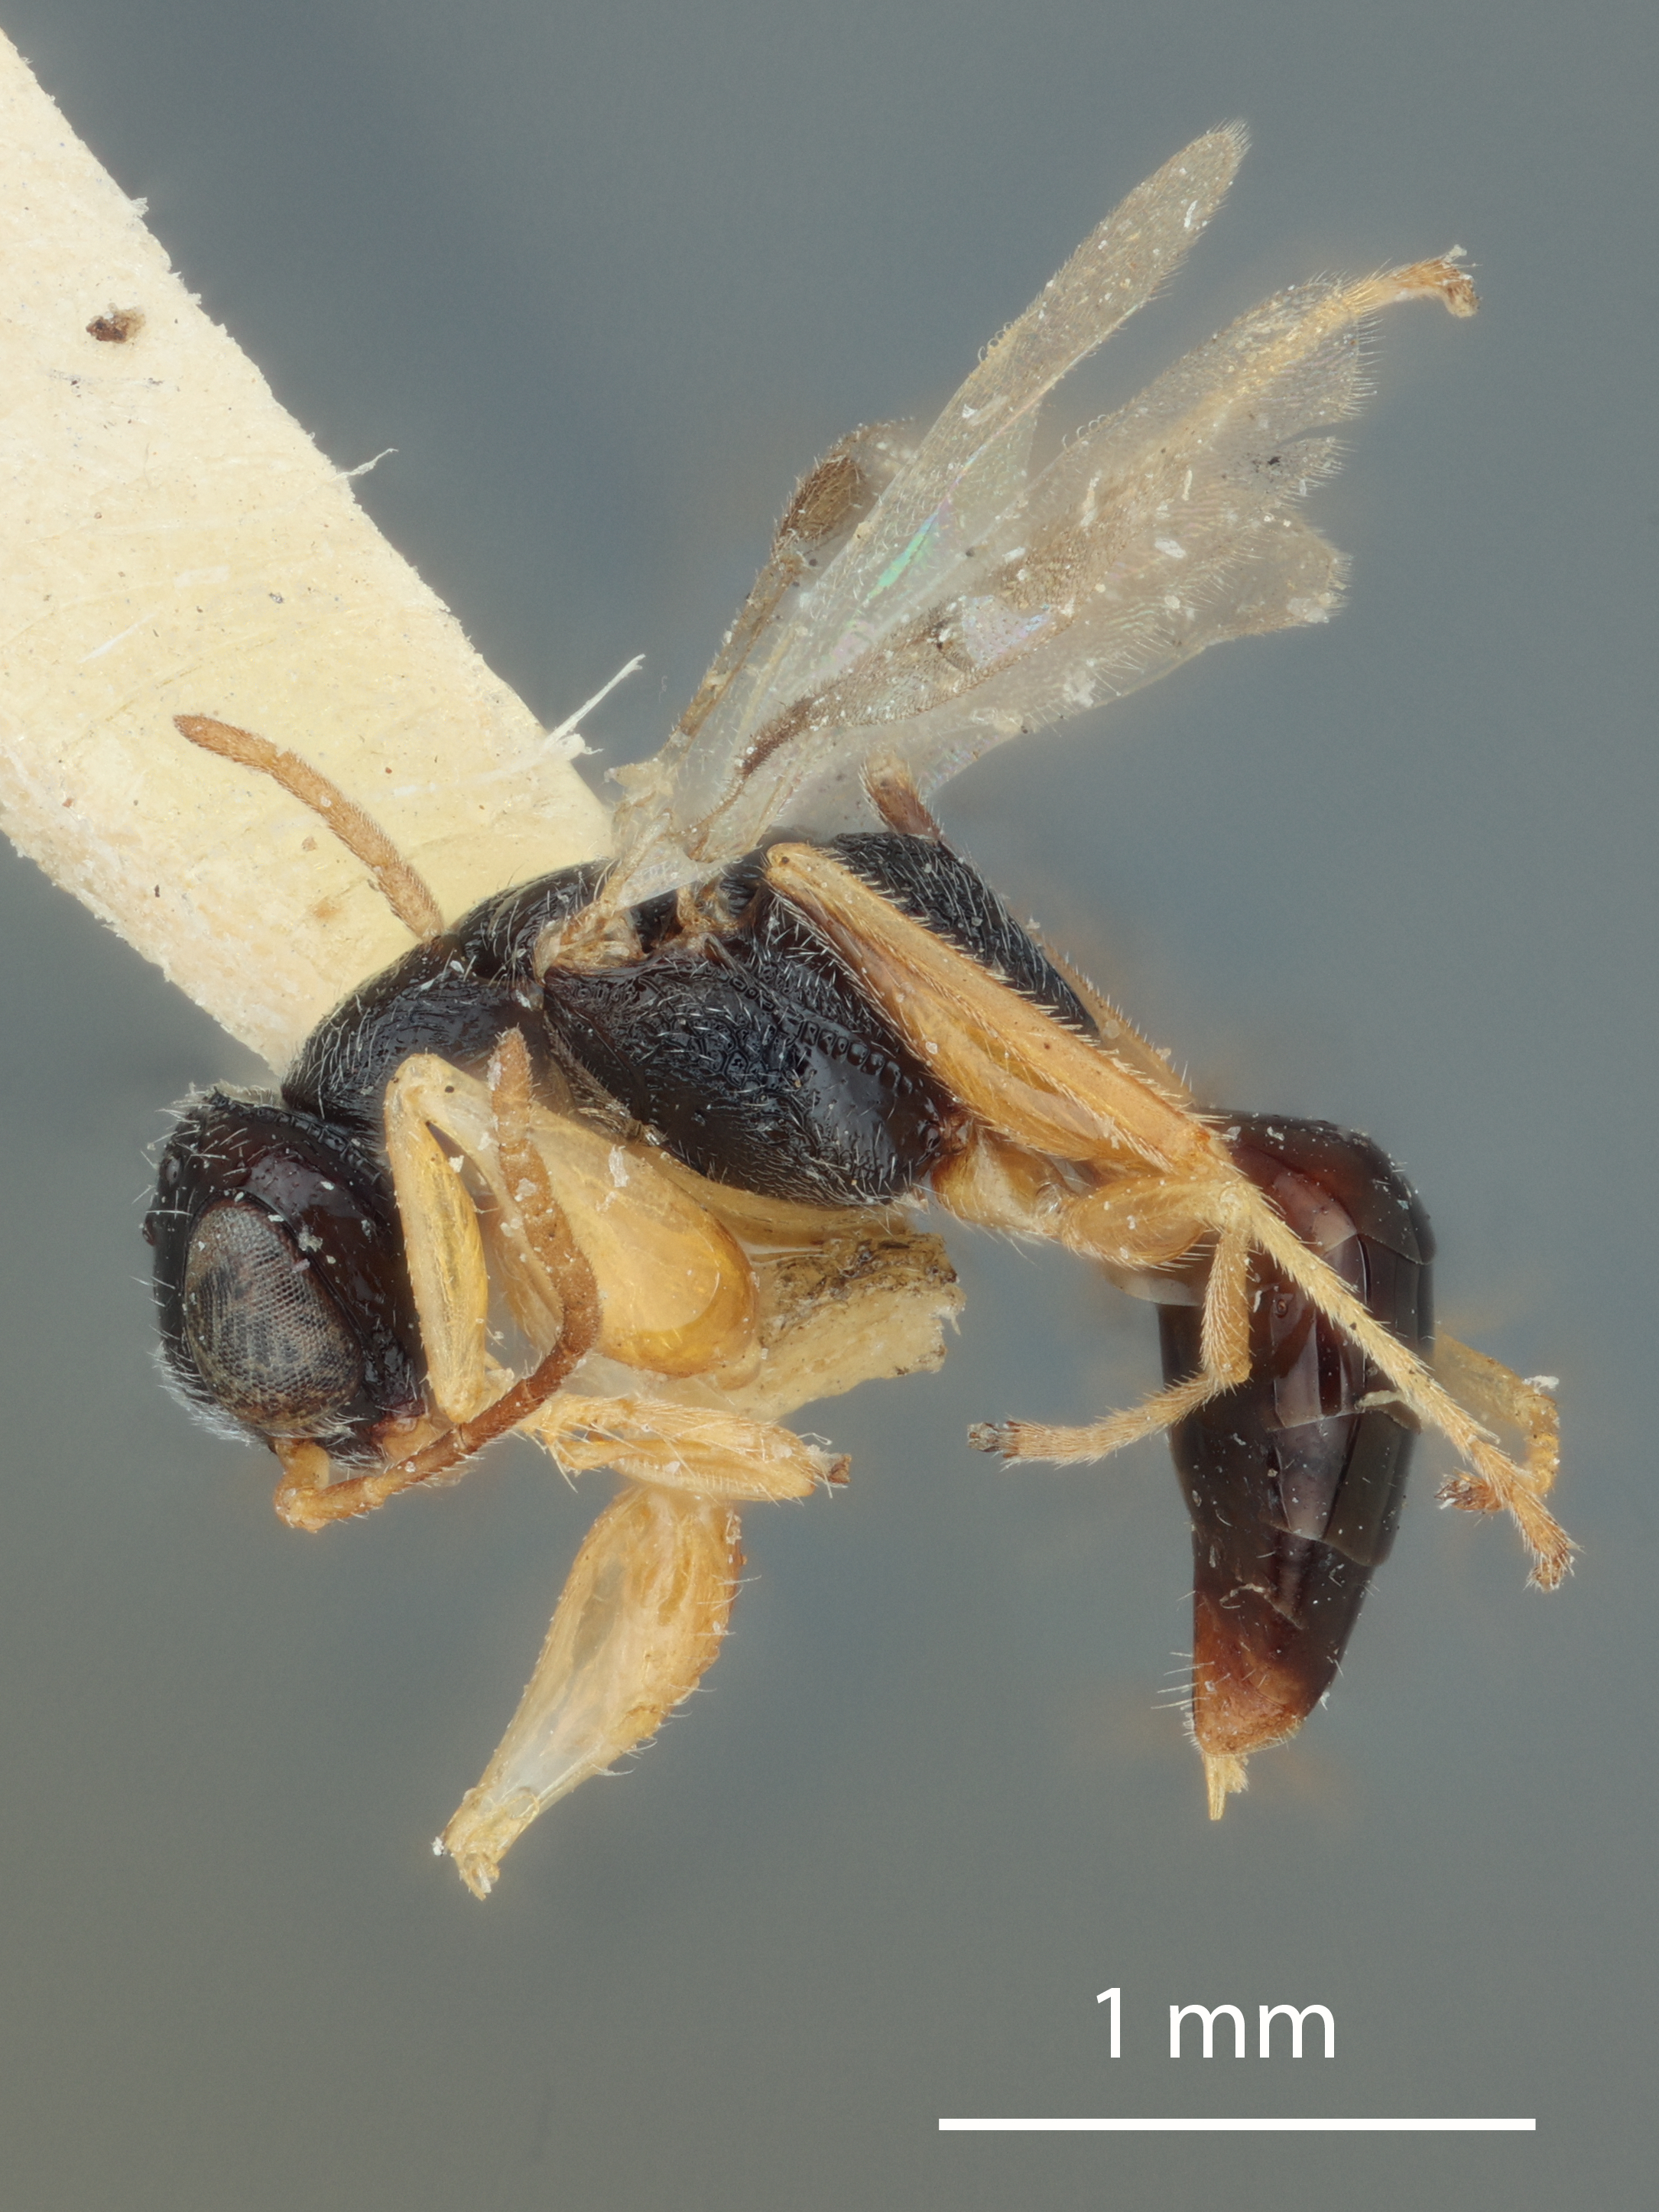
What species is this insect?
Chelogynus osborni
